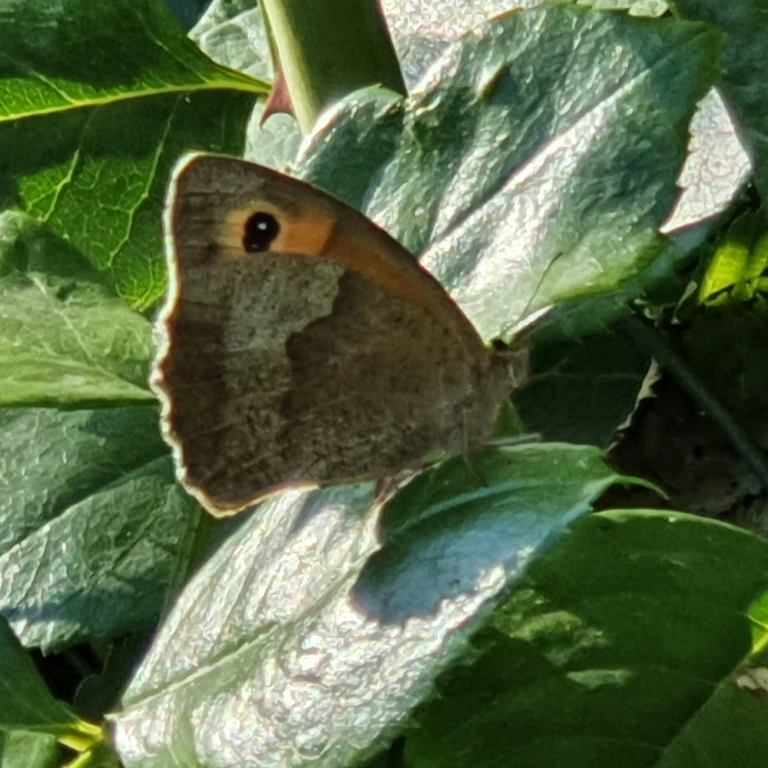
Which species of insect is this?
Maniola jurtina
